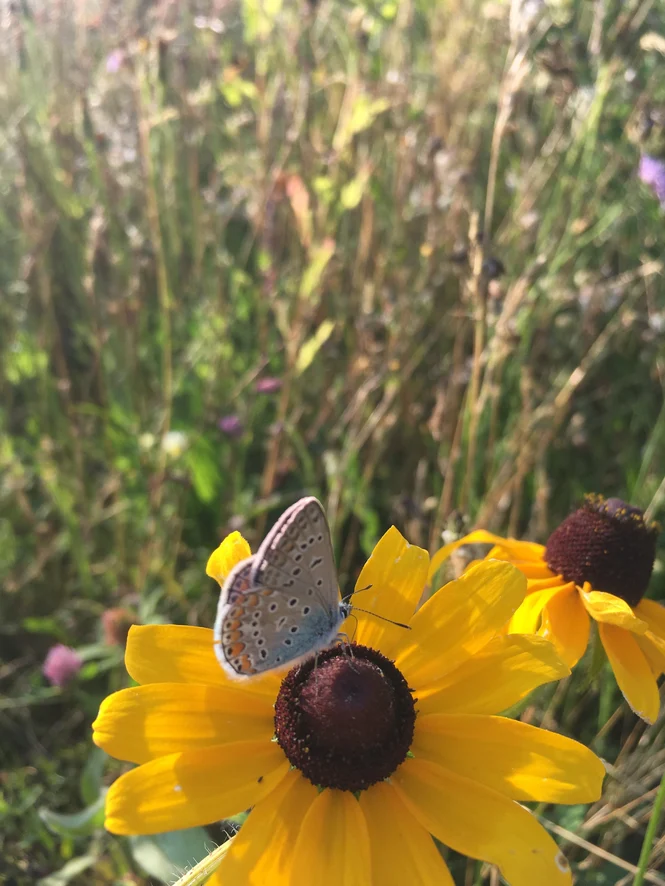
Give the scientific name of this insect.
Polyommatus icarus
